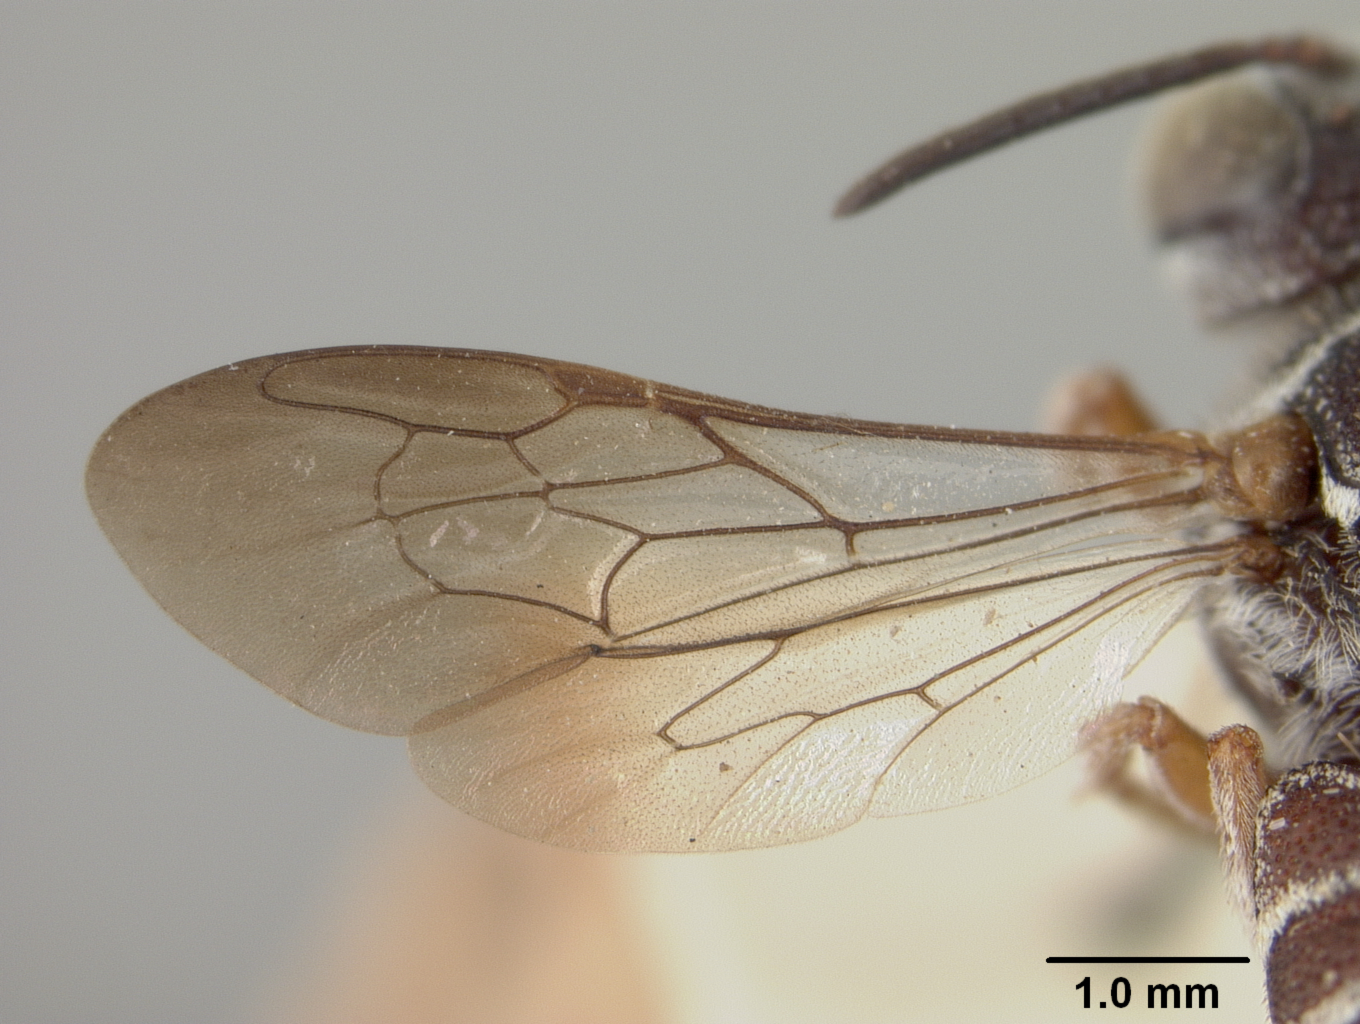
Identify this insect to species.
Coelioxys scitula
